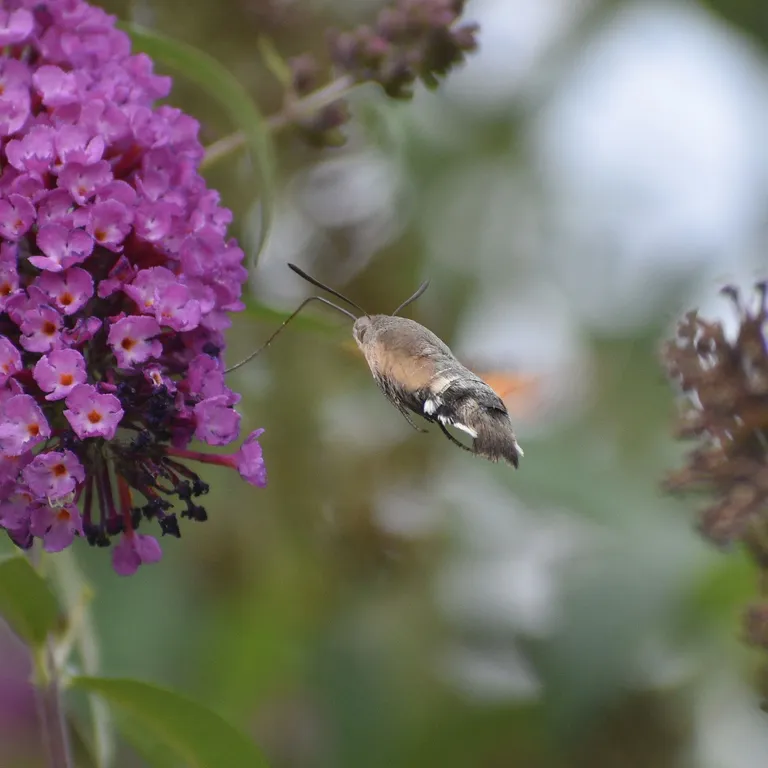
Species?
Macroglossum stellatarum
